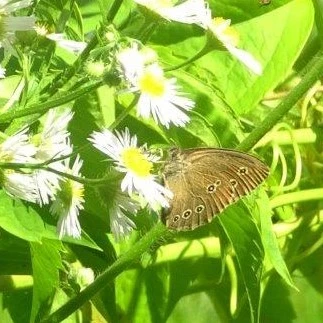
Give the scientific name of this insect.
Aphantopus hyperantus
